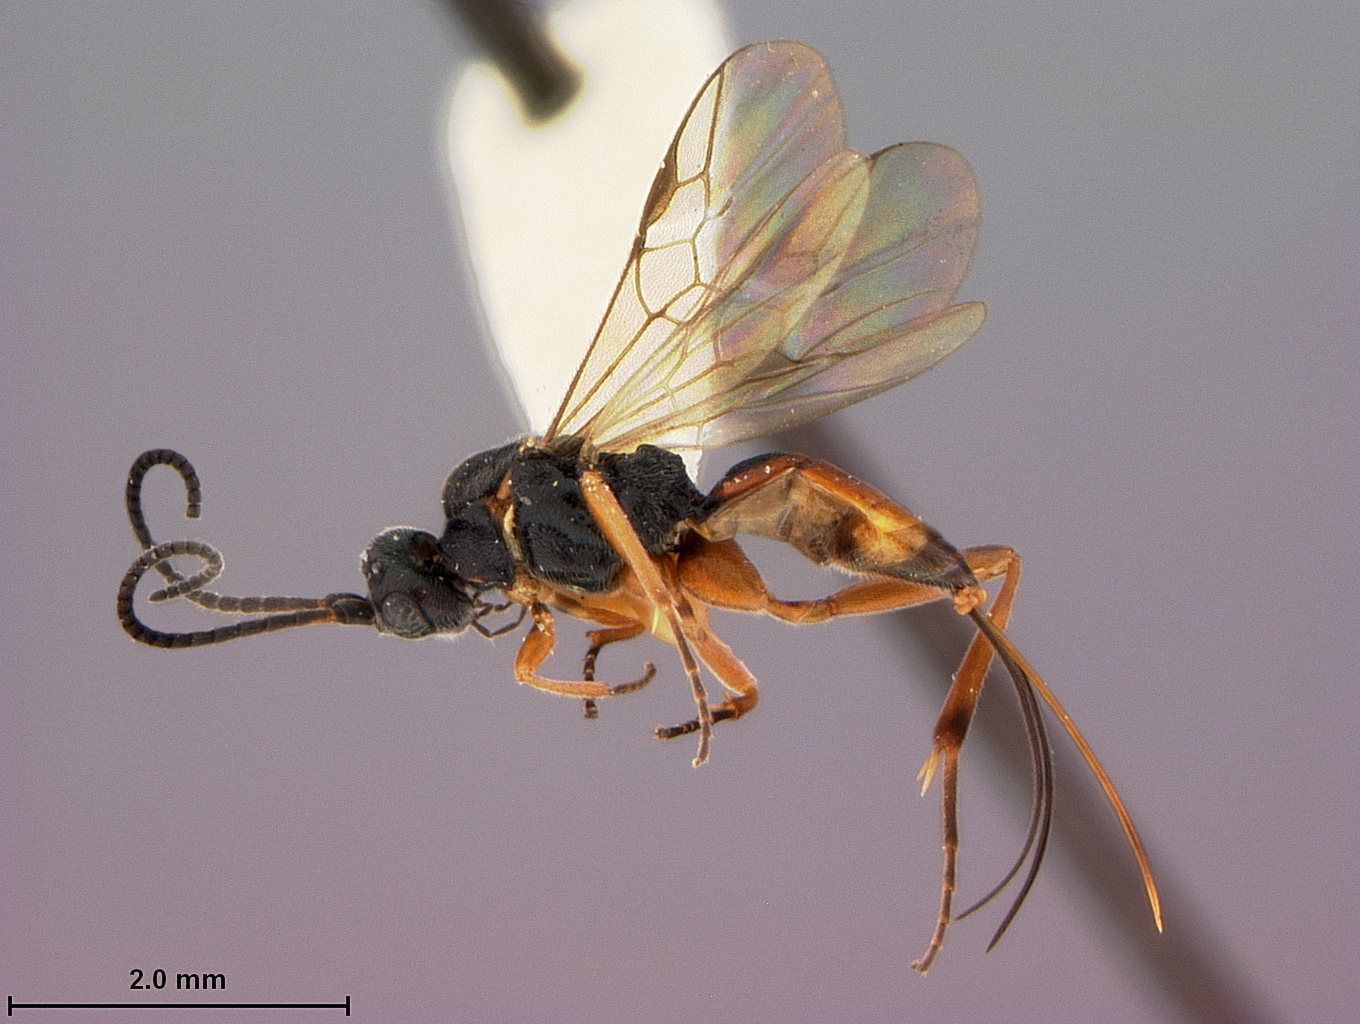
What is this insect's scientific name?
Orgilus boharti
